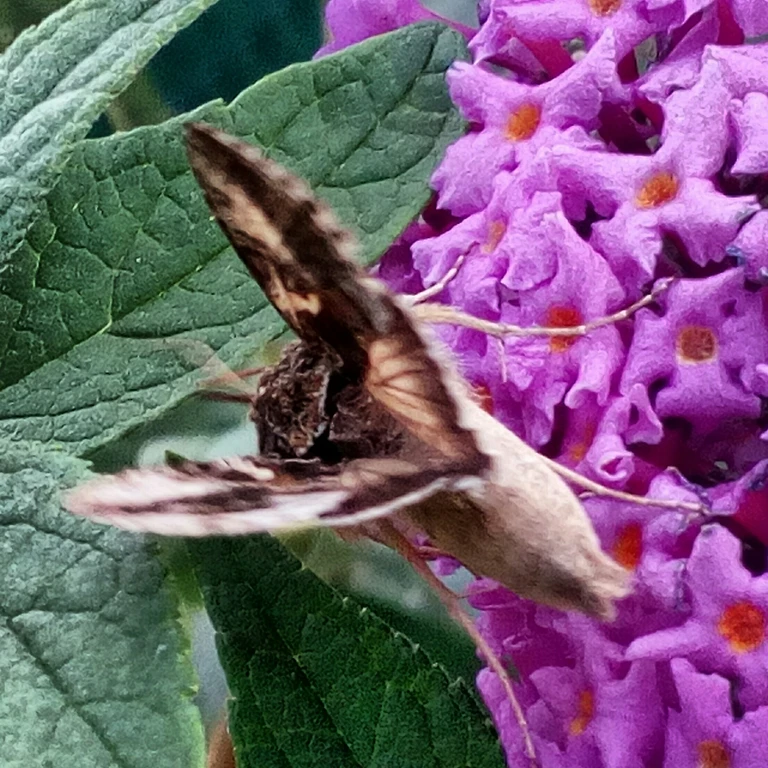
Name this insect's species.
Autographa gamma
